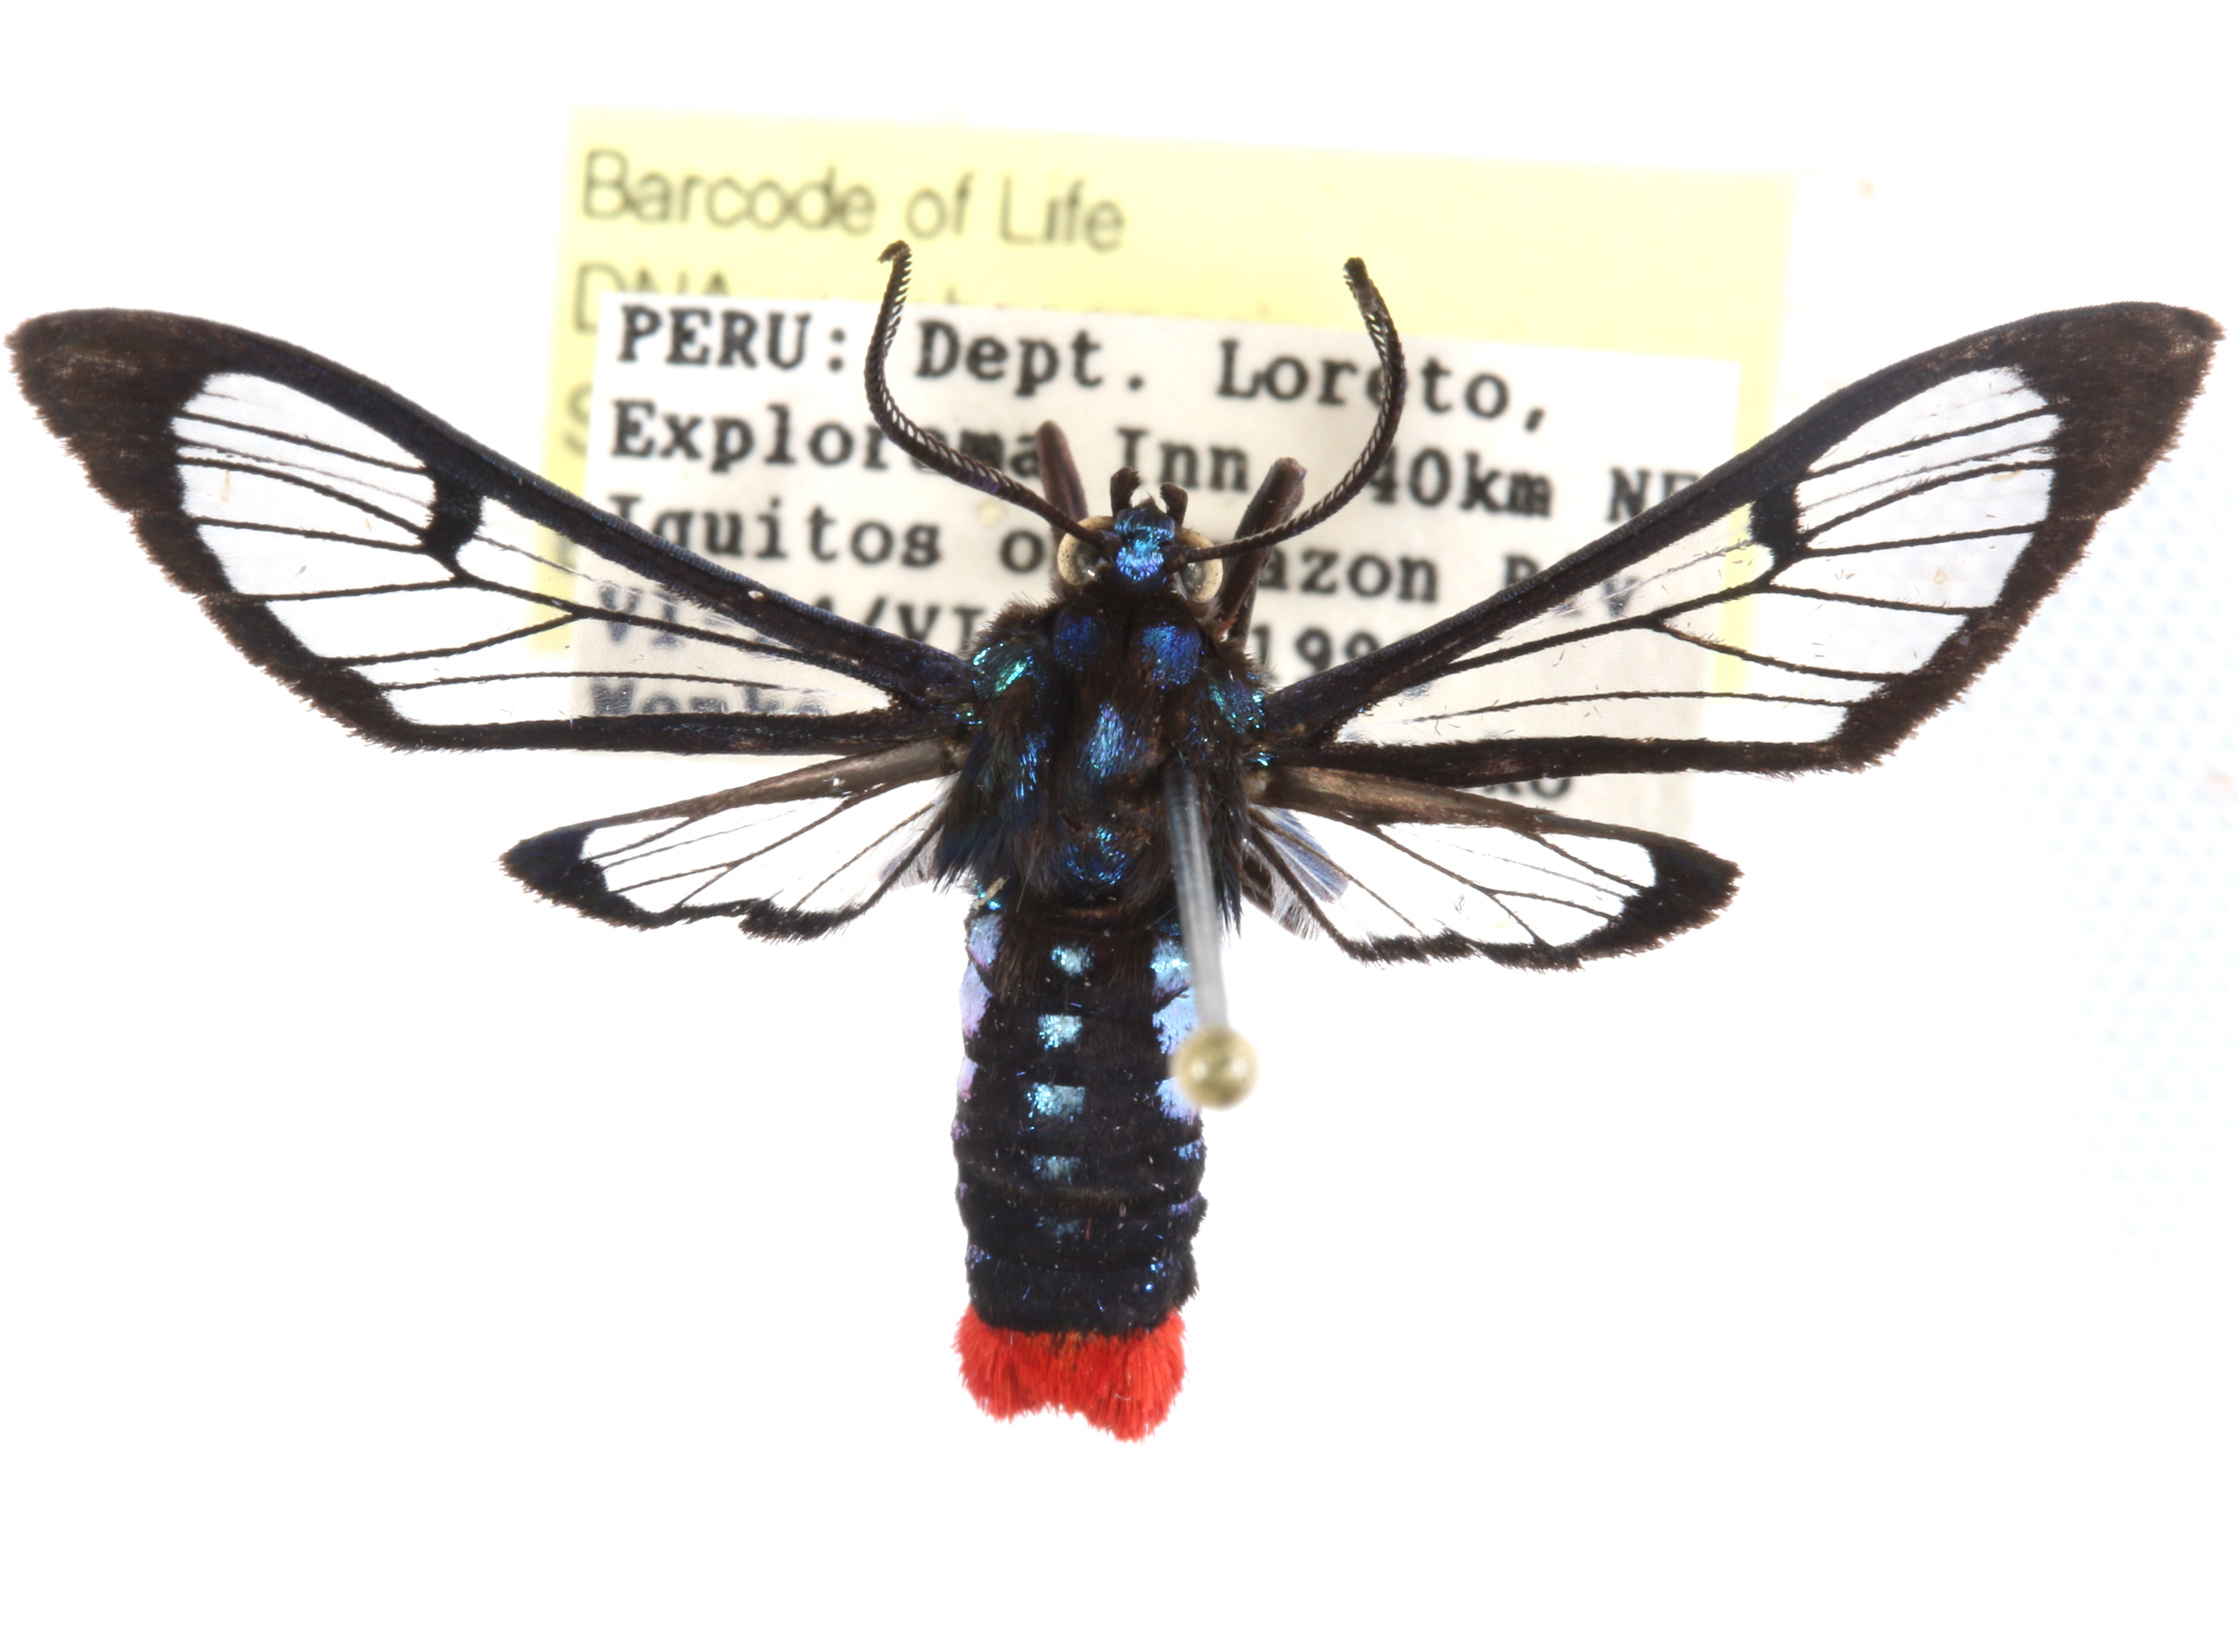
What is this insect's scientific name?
Phoenicoprocta vacillans
